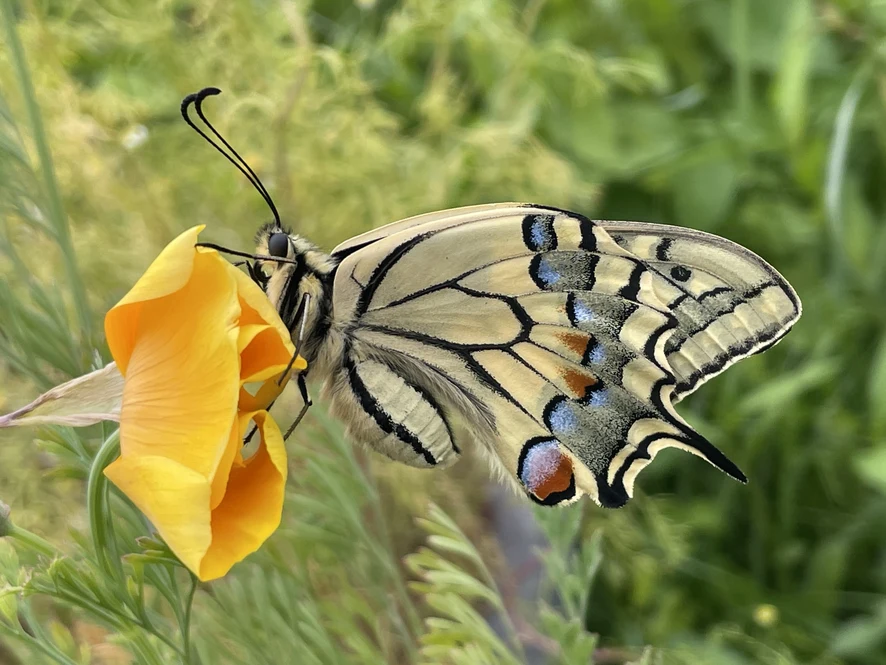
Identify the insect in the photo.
Papilio machaon
